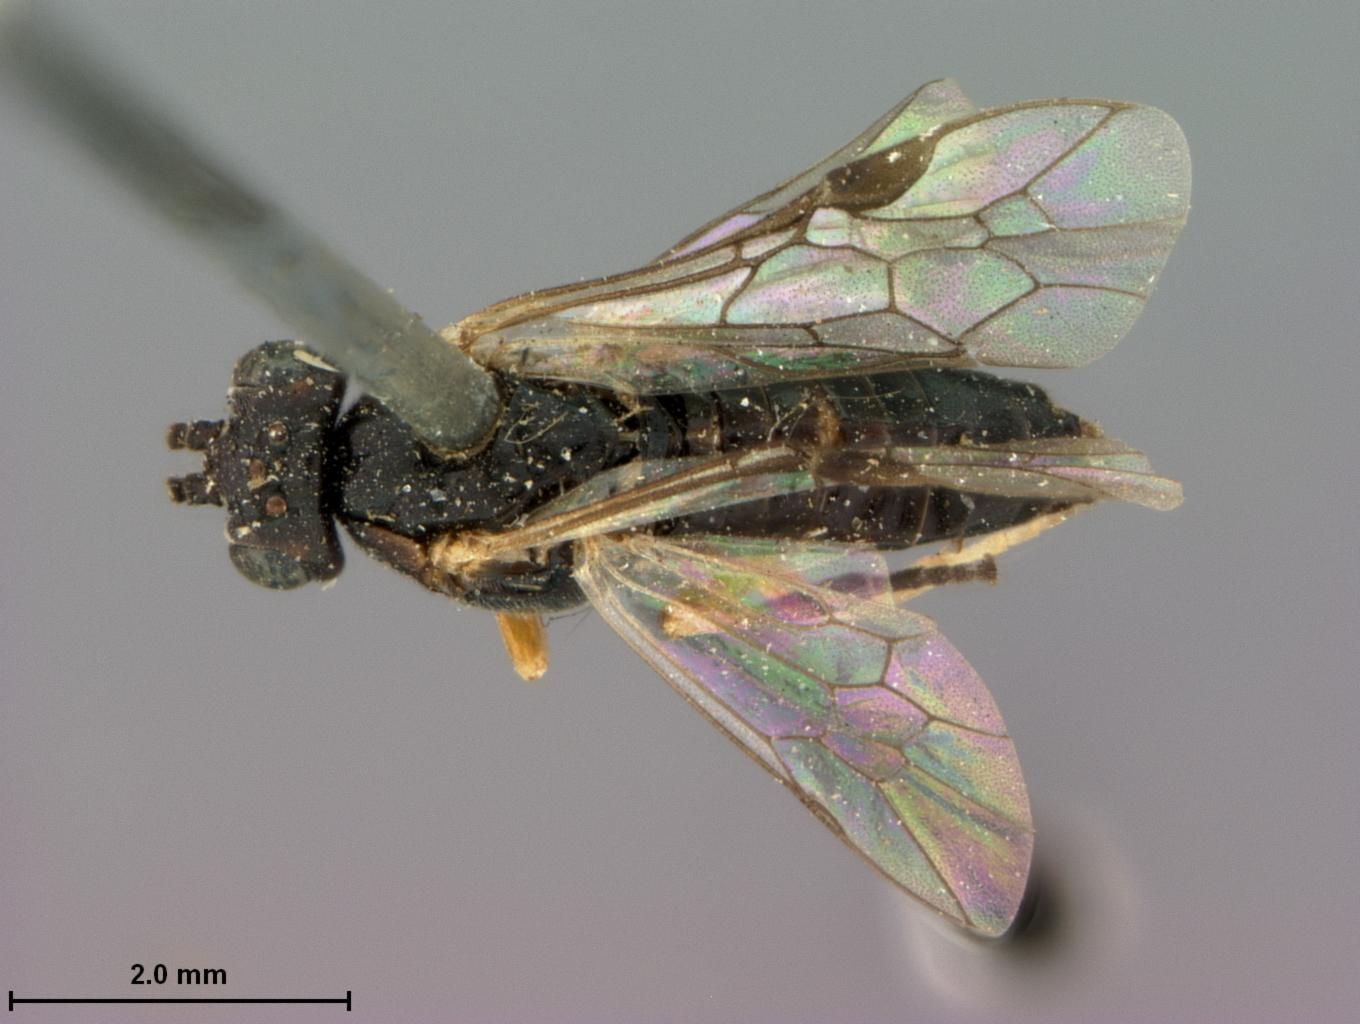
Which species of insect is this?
Pteronus lombardae
